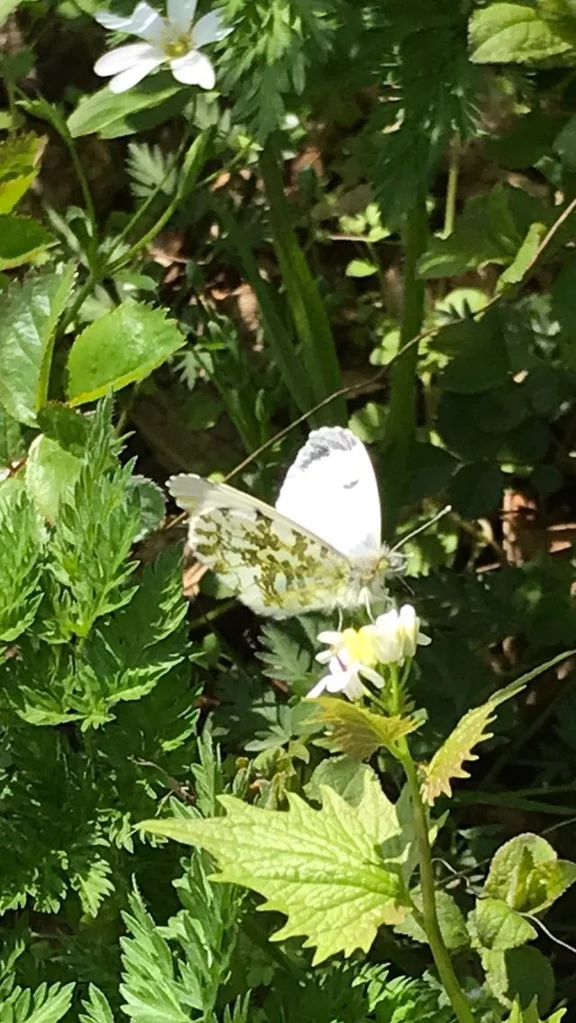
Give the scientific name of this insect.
Anthocharis cardamines
